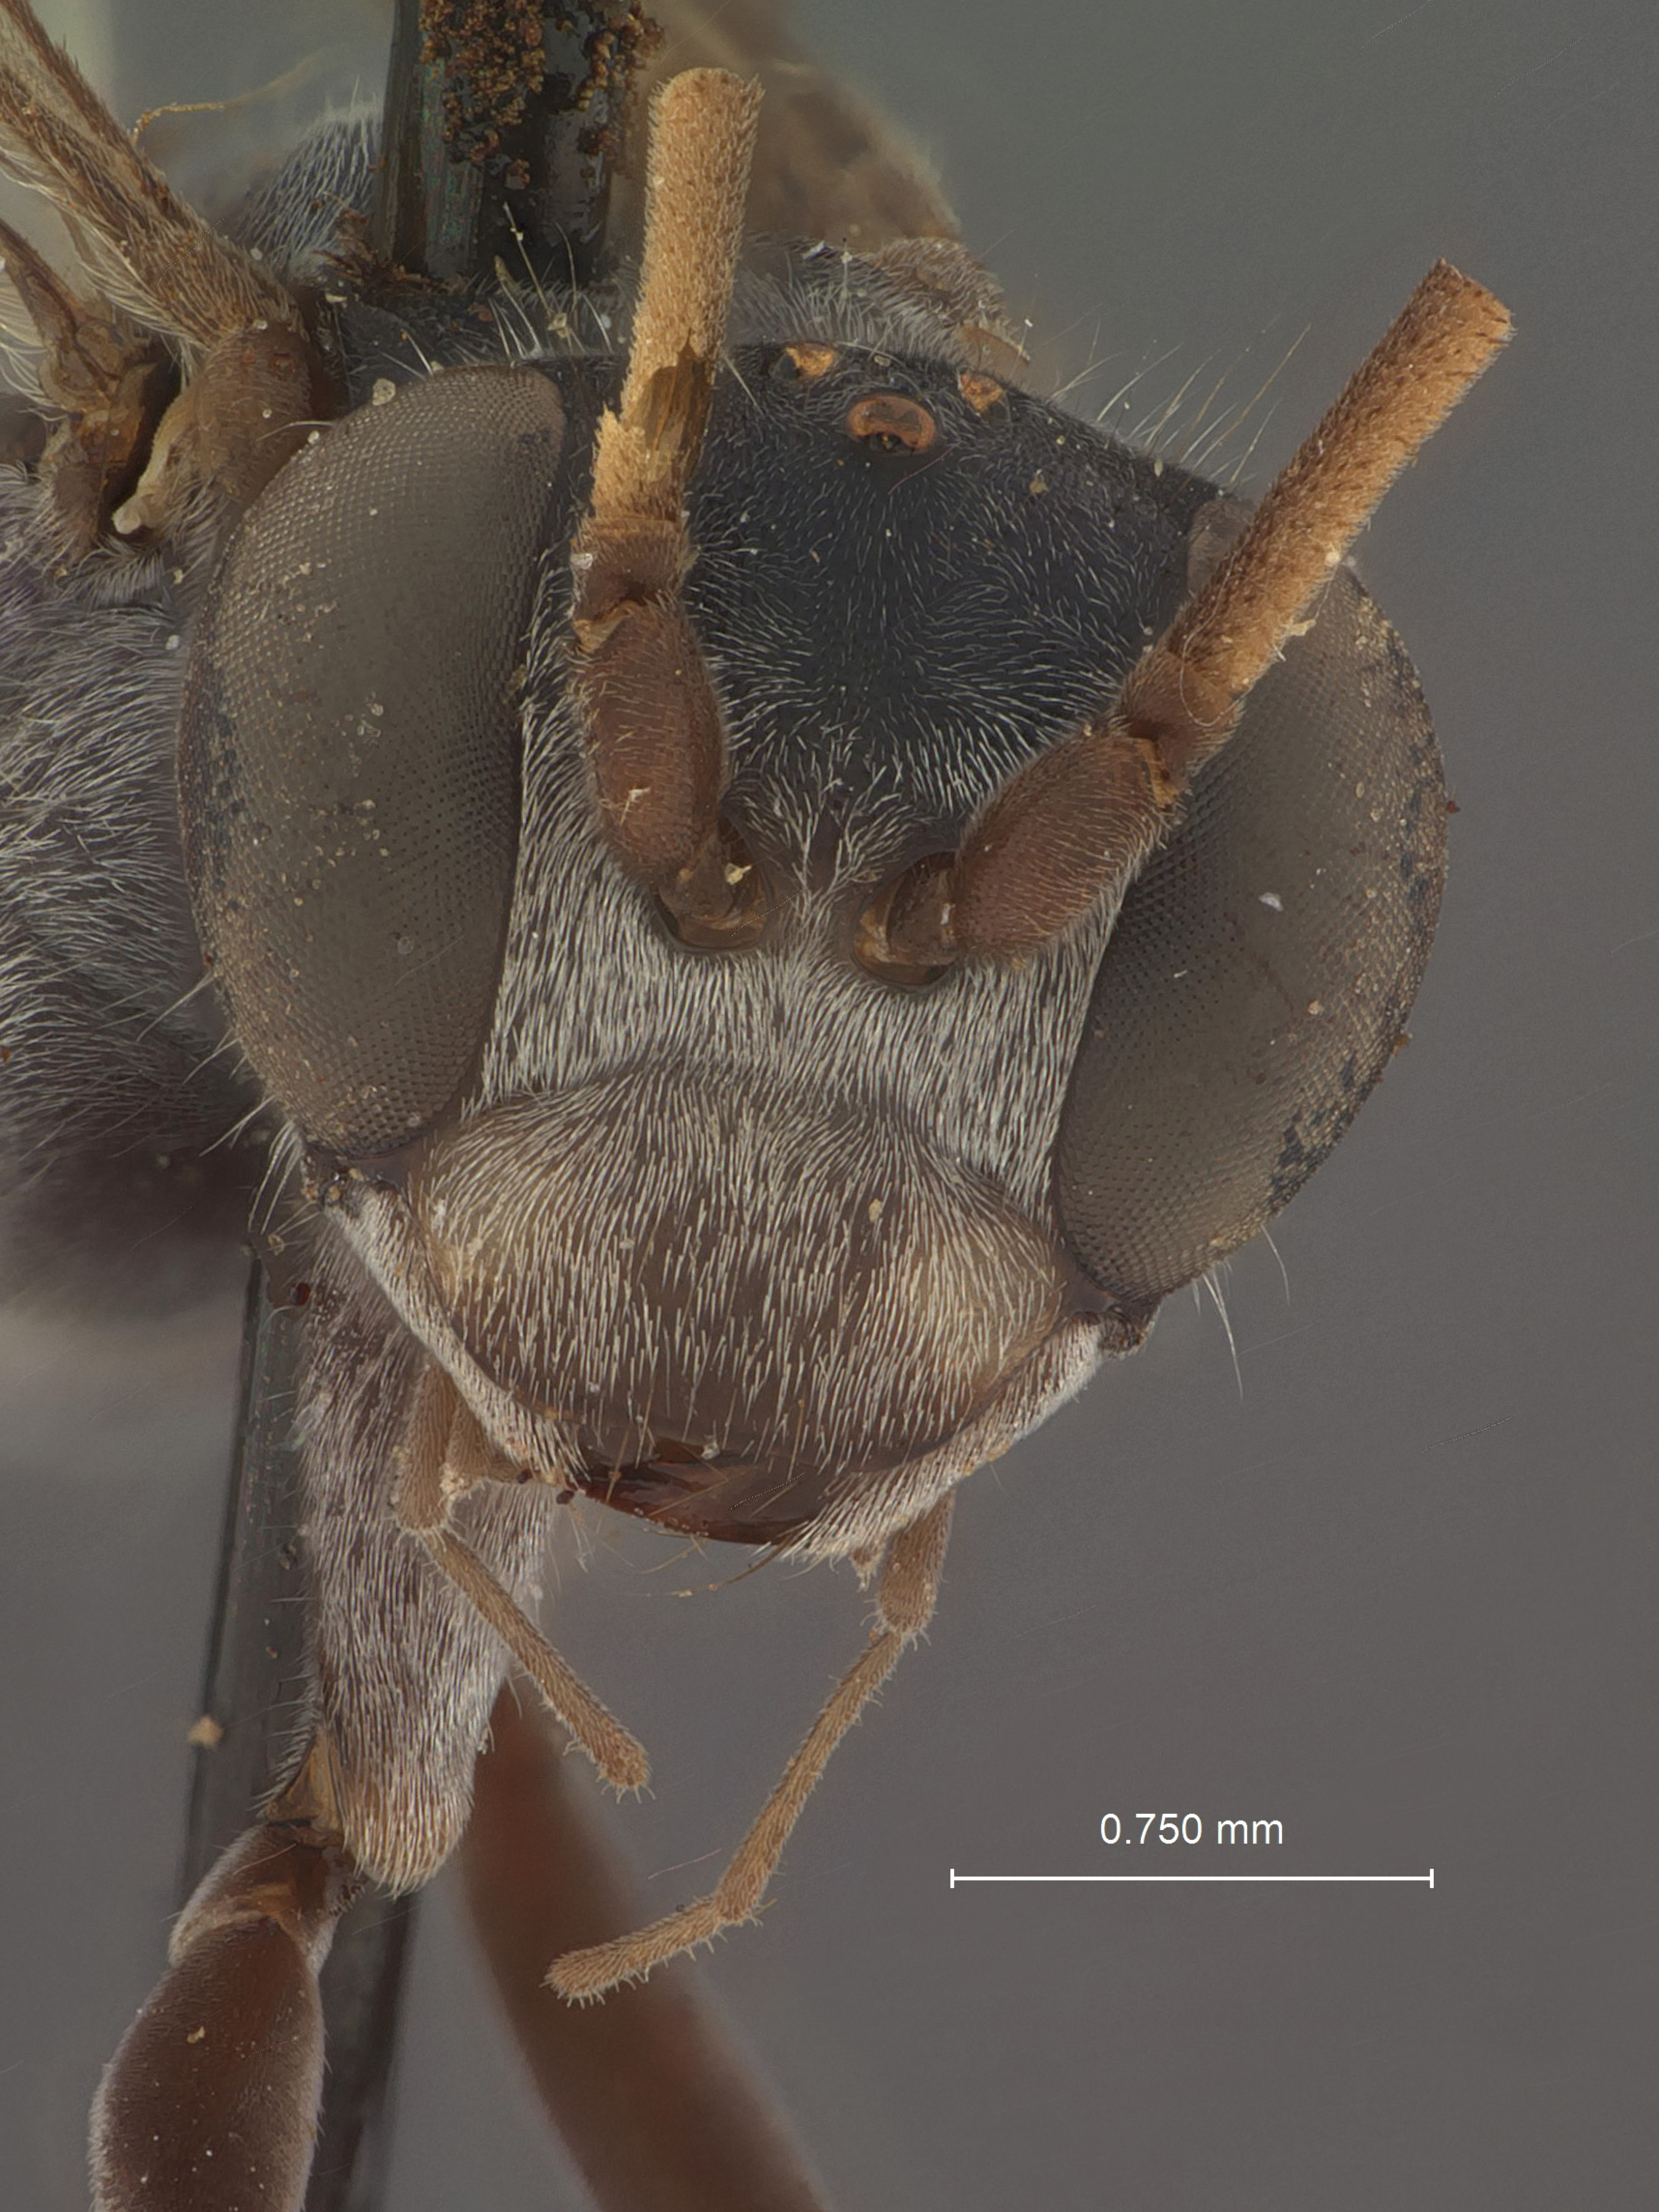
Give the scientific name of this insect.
Pseudagenia ilione
